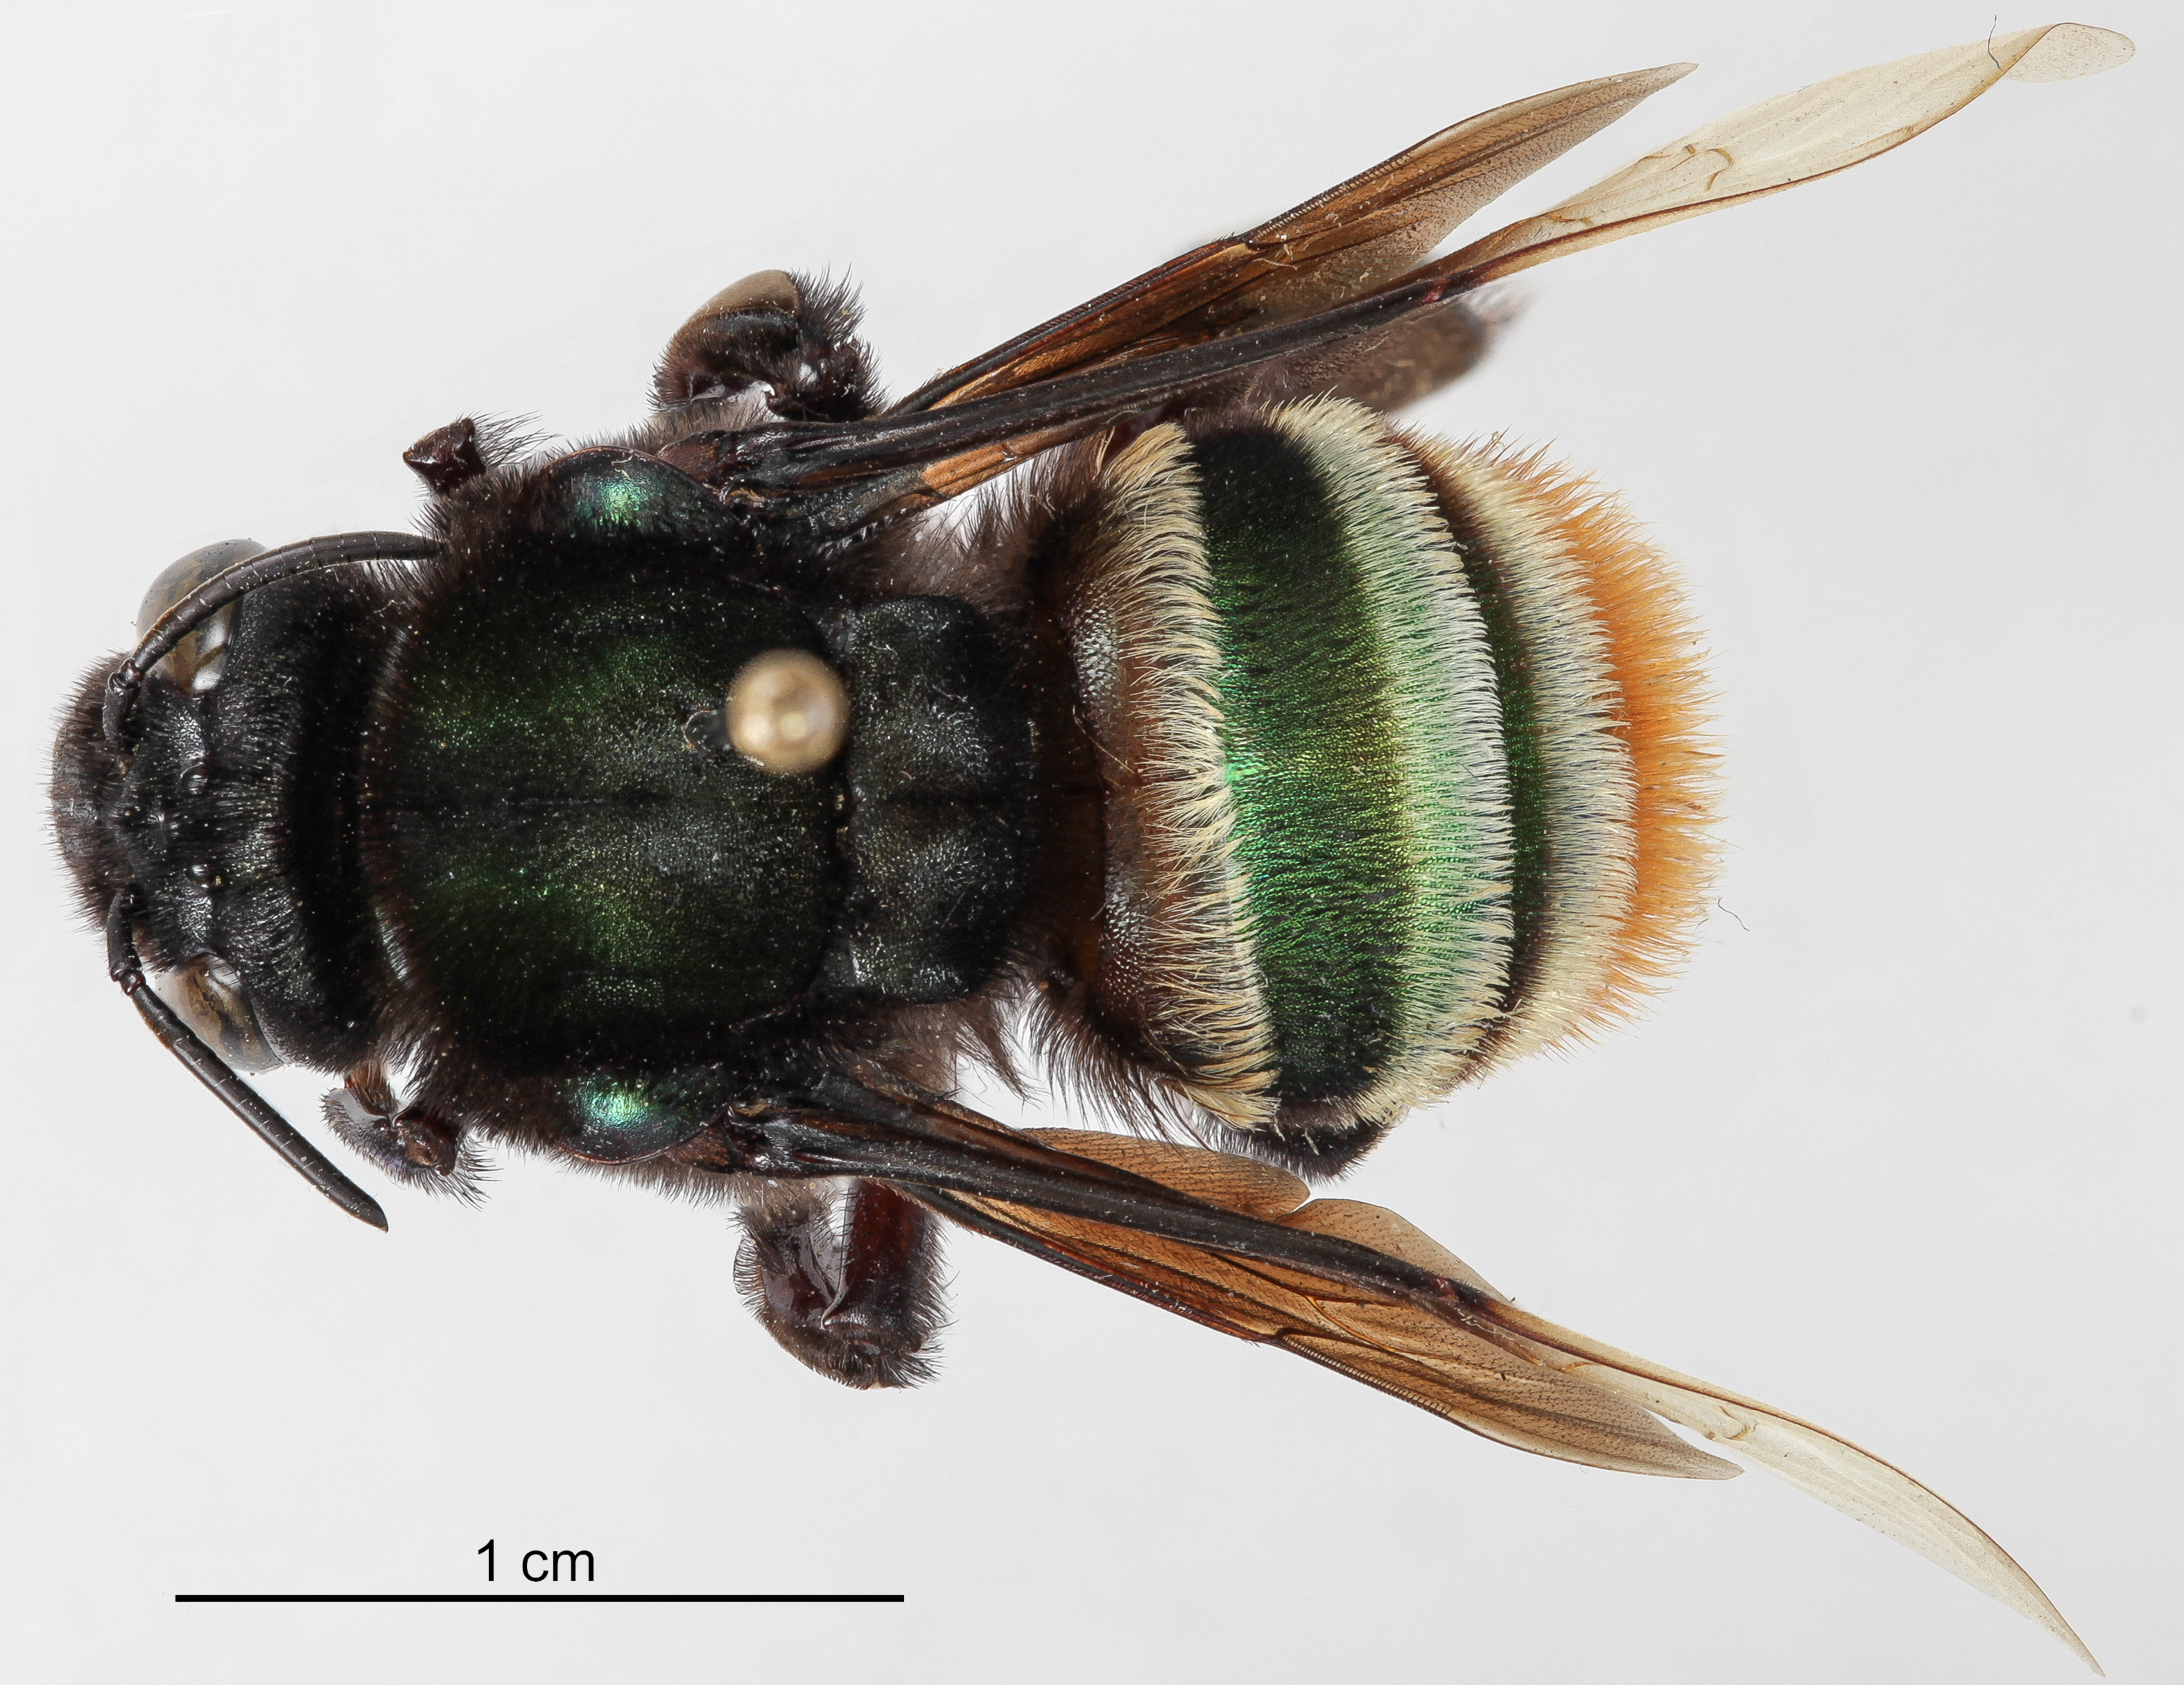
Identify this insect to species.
Eufriesea ornata
